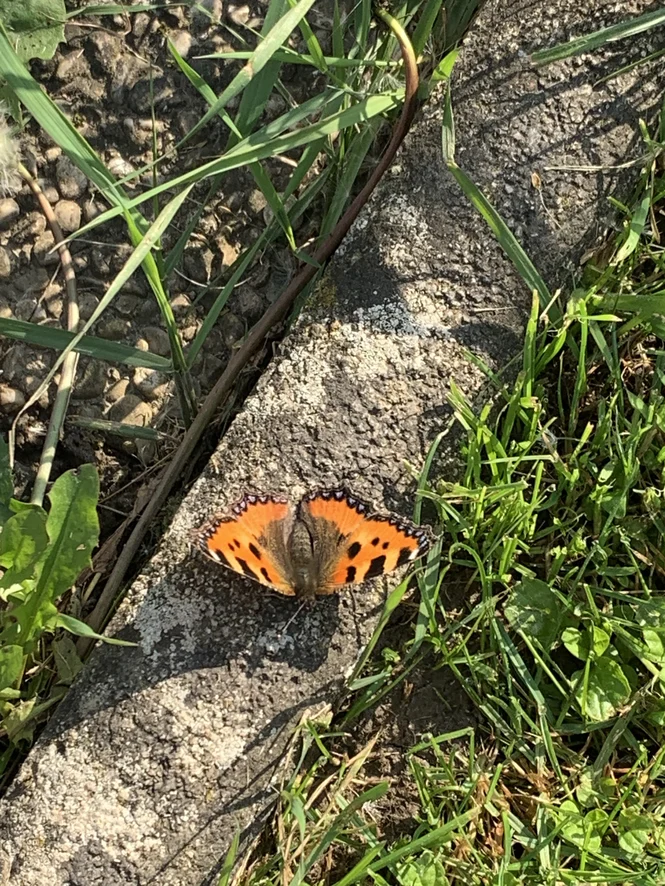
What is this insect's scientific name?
Aglais urticae
